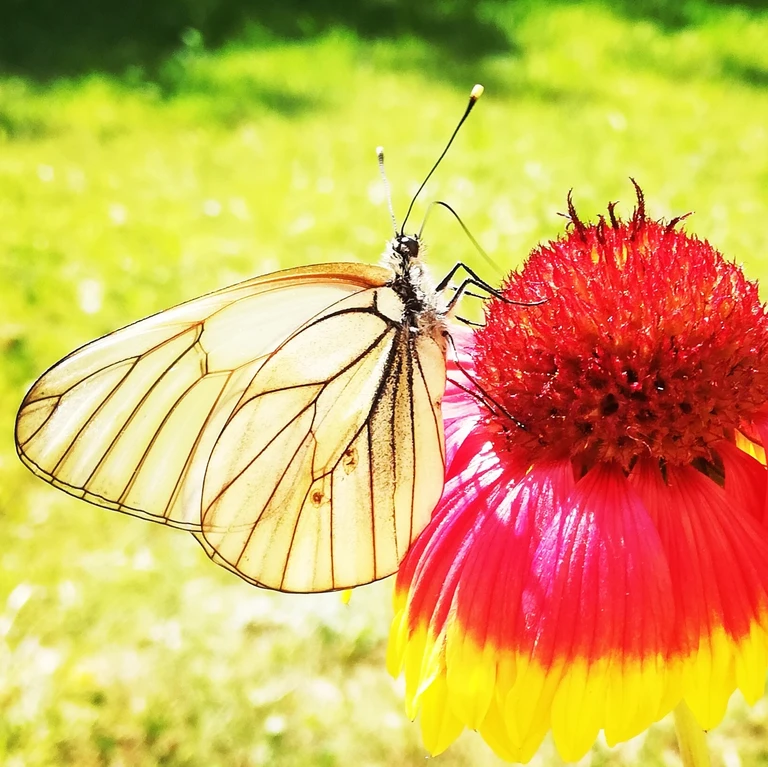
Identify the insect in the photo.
Aporia crataegi
